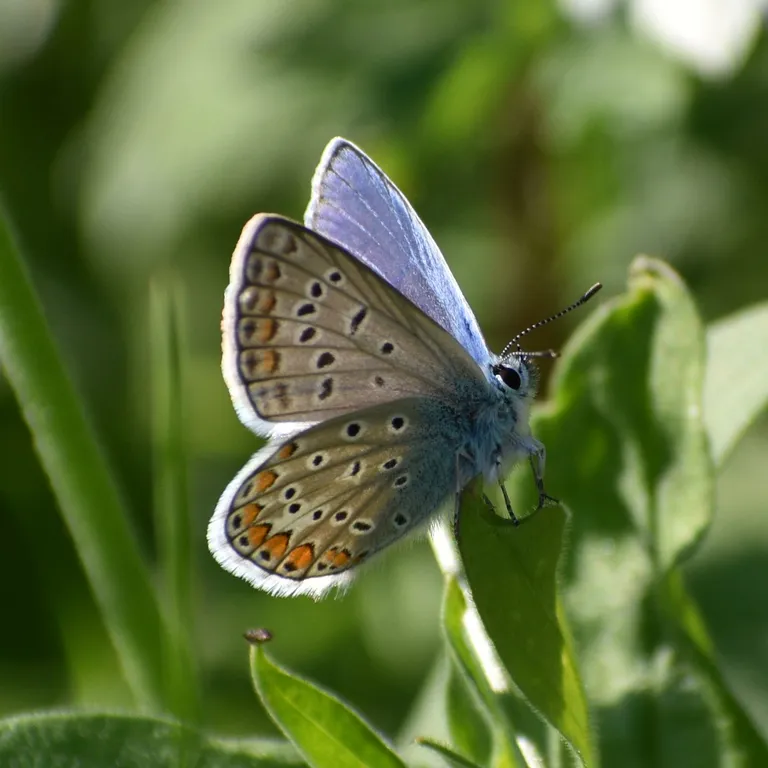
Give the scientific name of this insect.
Polyommatus icarus
